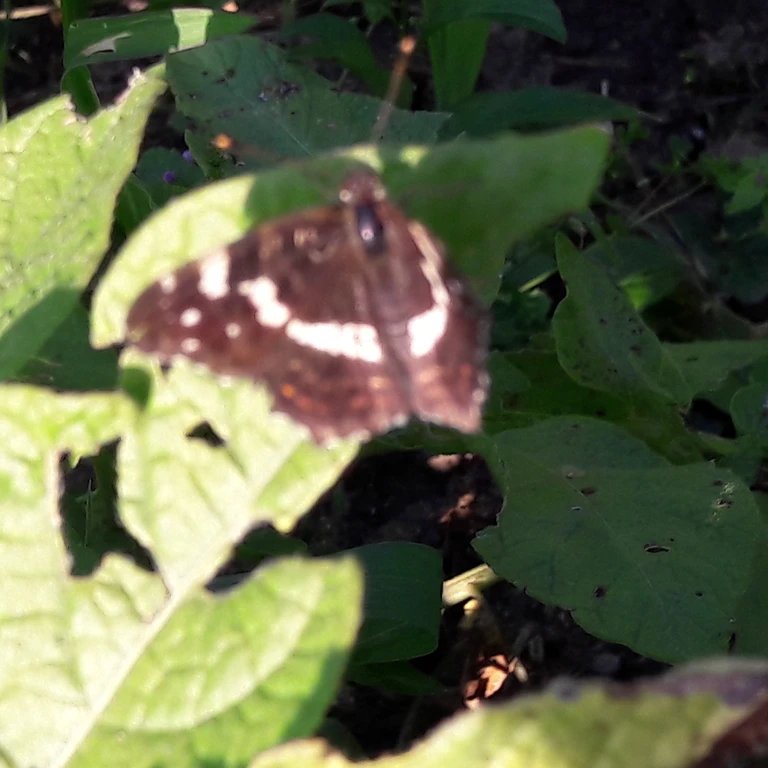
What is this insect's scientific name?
Araschnia levana
